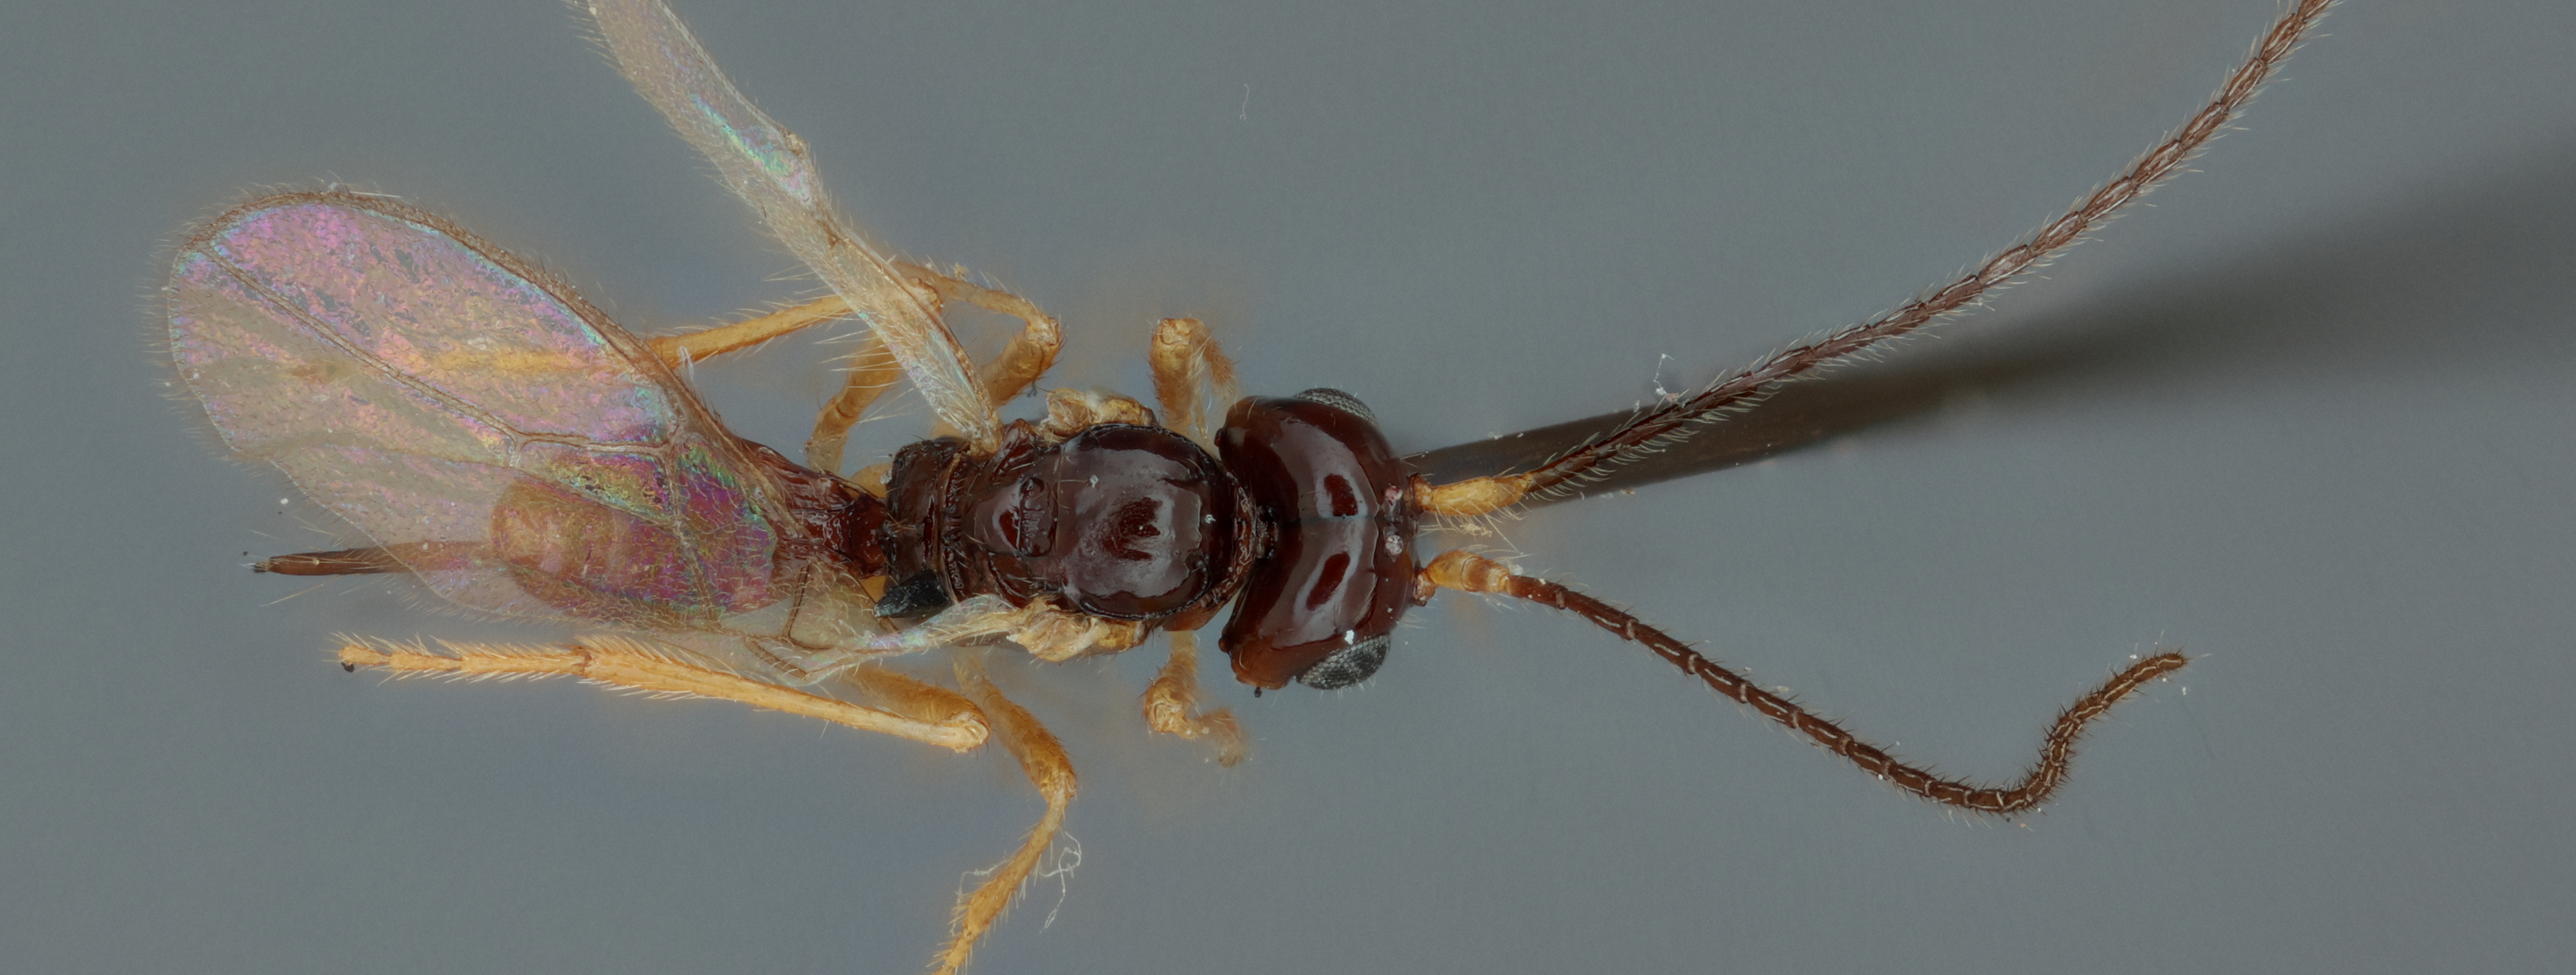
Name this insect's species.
Aphaereta ithacensis
